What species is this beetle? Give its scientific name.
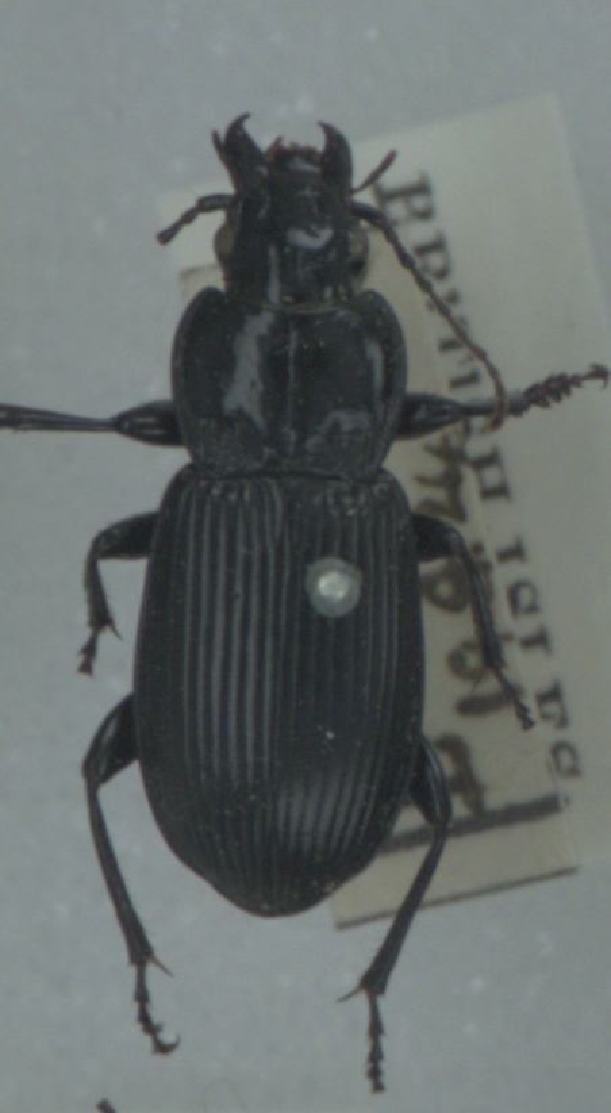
Pterostichus melanarius
